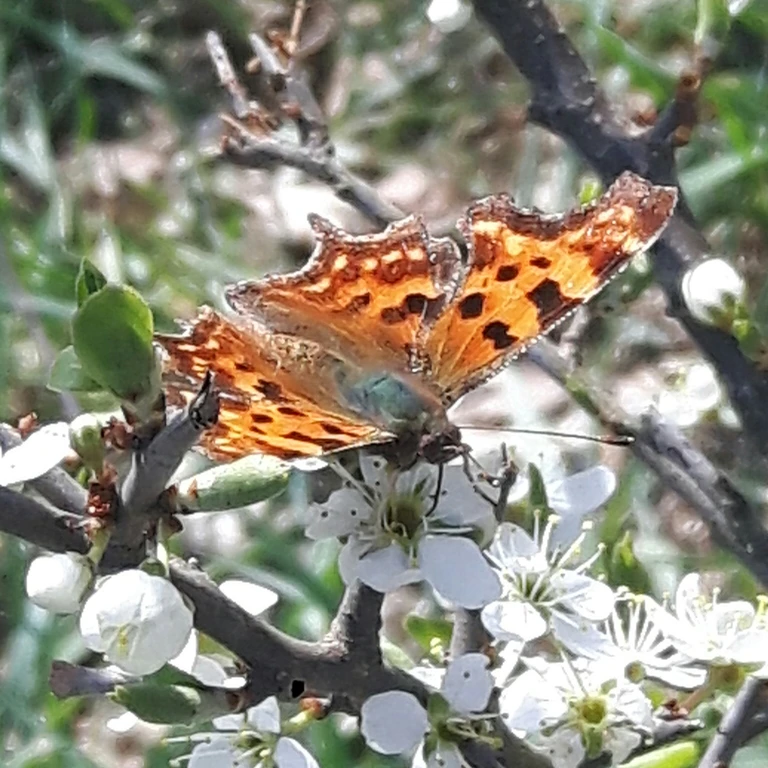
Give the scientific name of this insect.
Polygonia c-album
